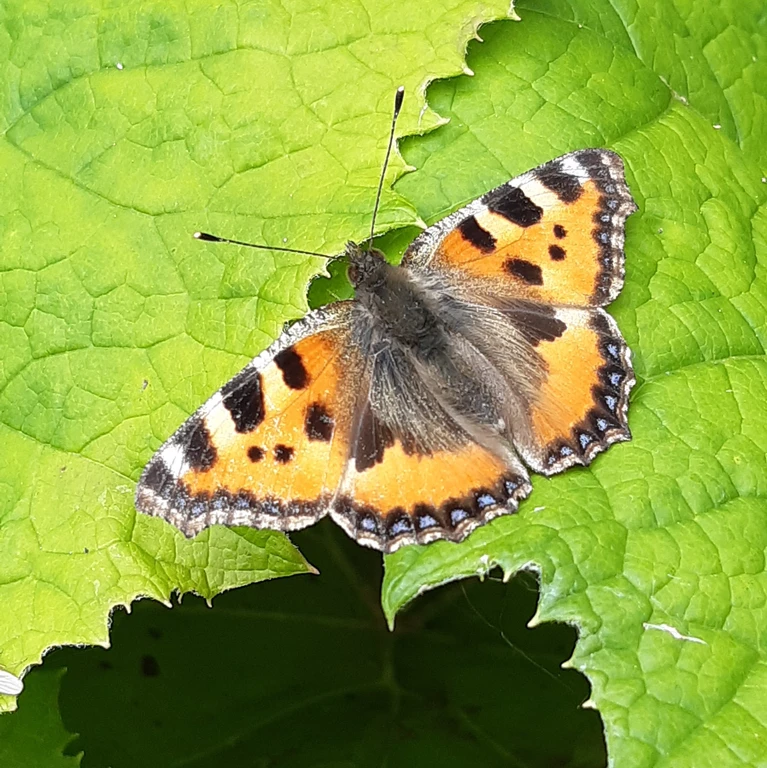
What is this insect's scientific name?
Aglais urticae
